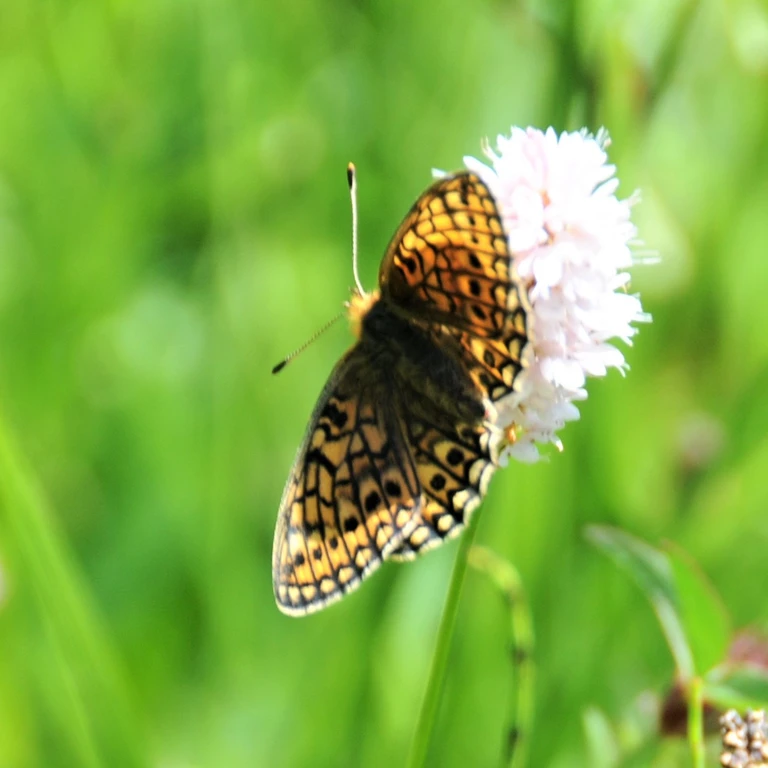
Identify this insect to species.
Boloria eunomia
